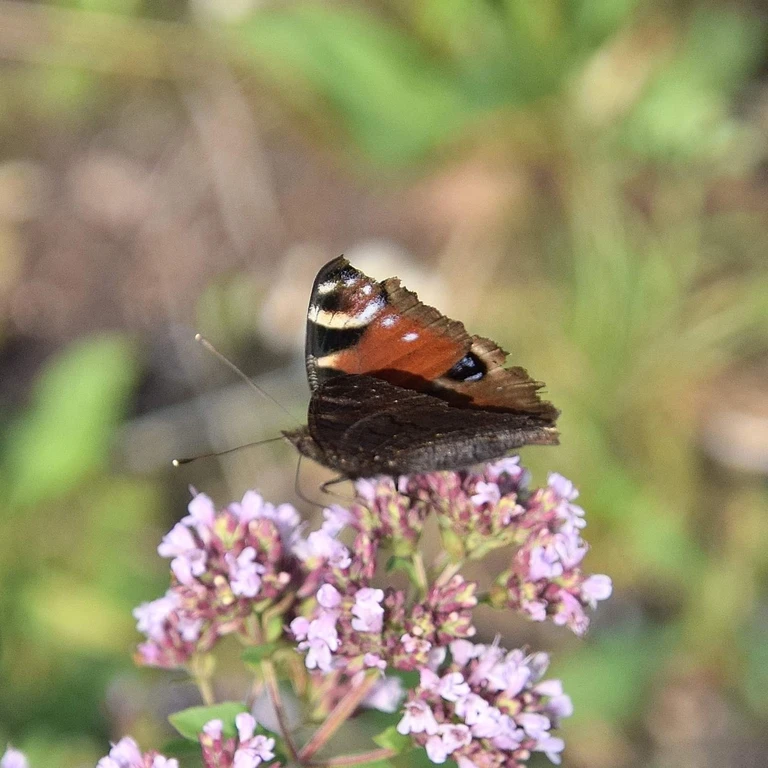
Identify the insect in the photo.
Aglais io
